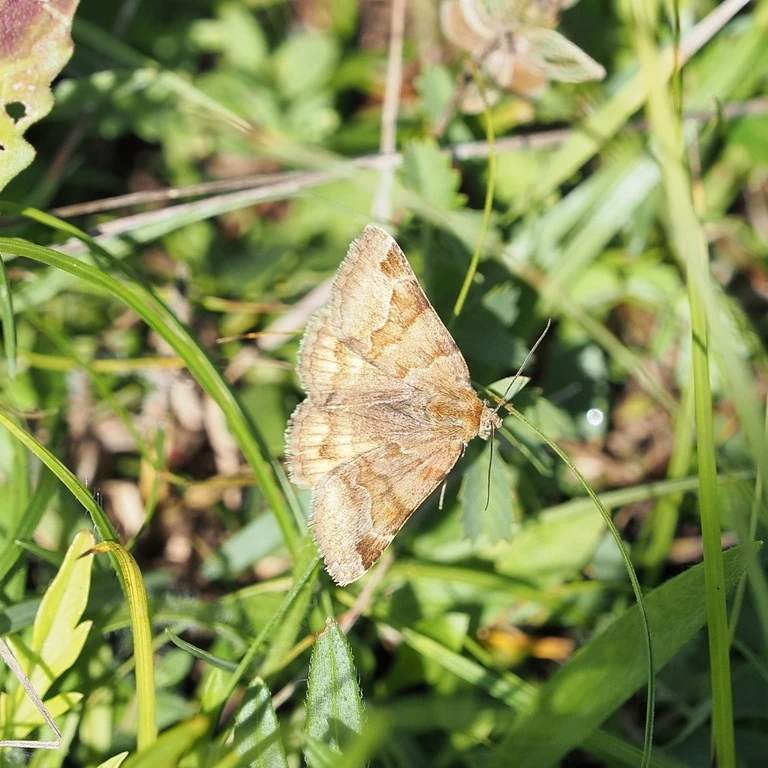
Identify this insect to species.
Euclidia glyphica
